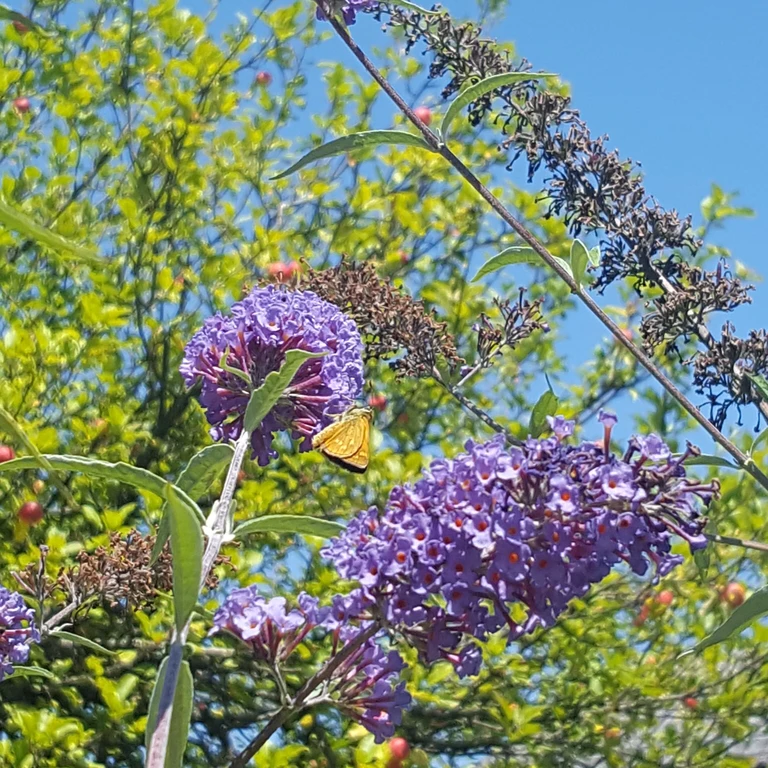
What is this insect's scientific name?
Ochlodes sylvanus (also Ochlodes venata)
